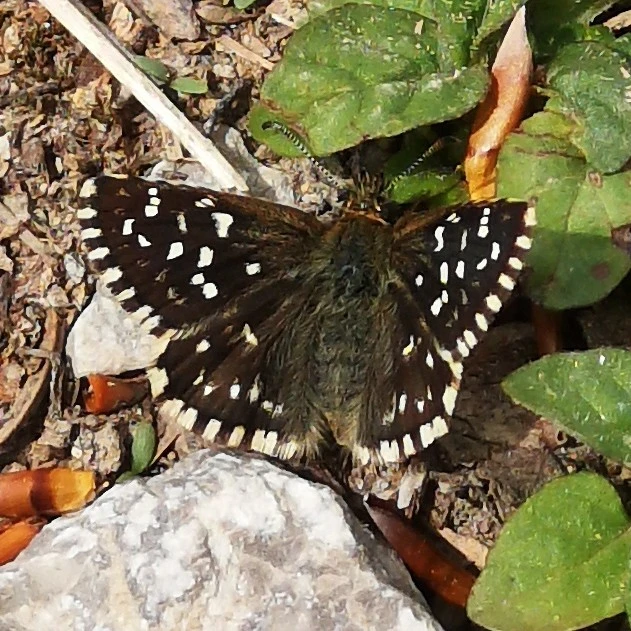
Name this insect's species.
Pyrgus malvae
